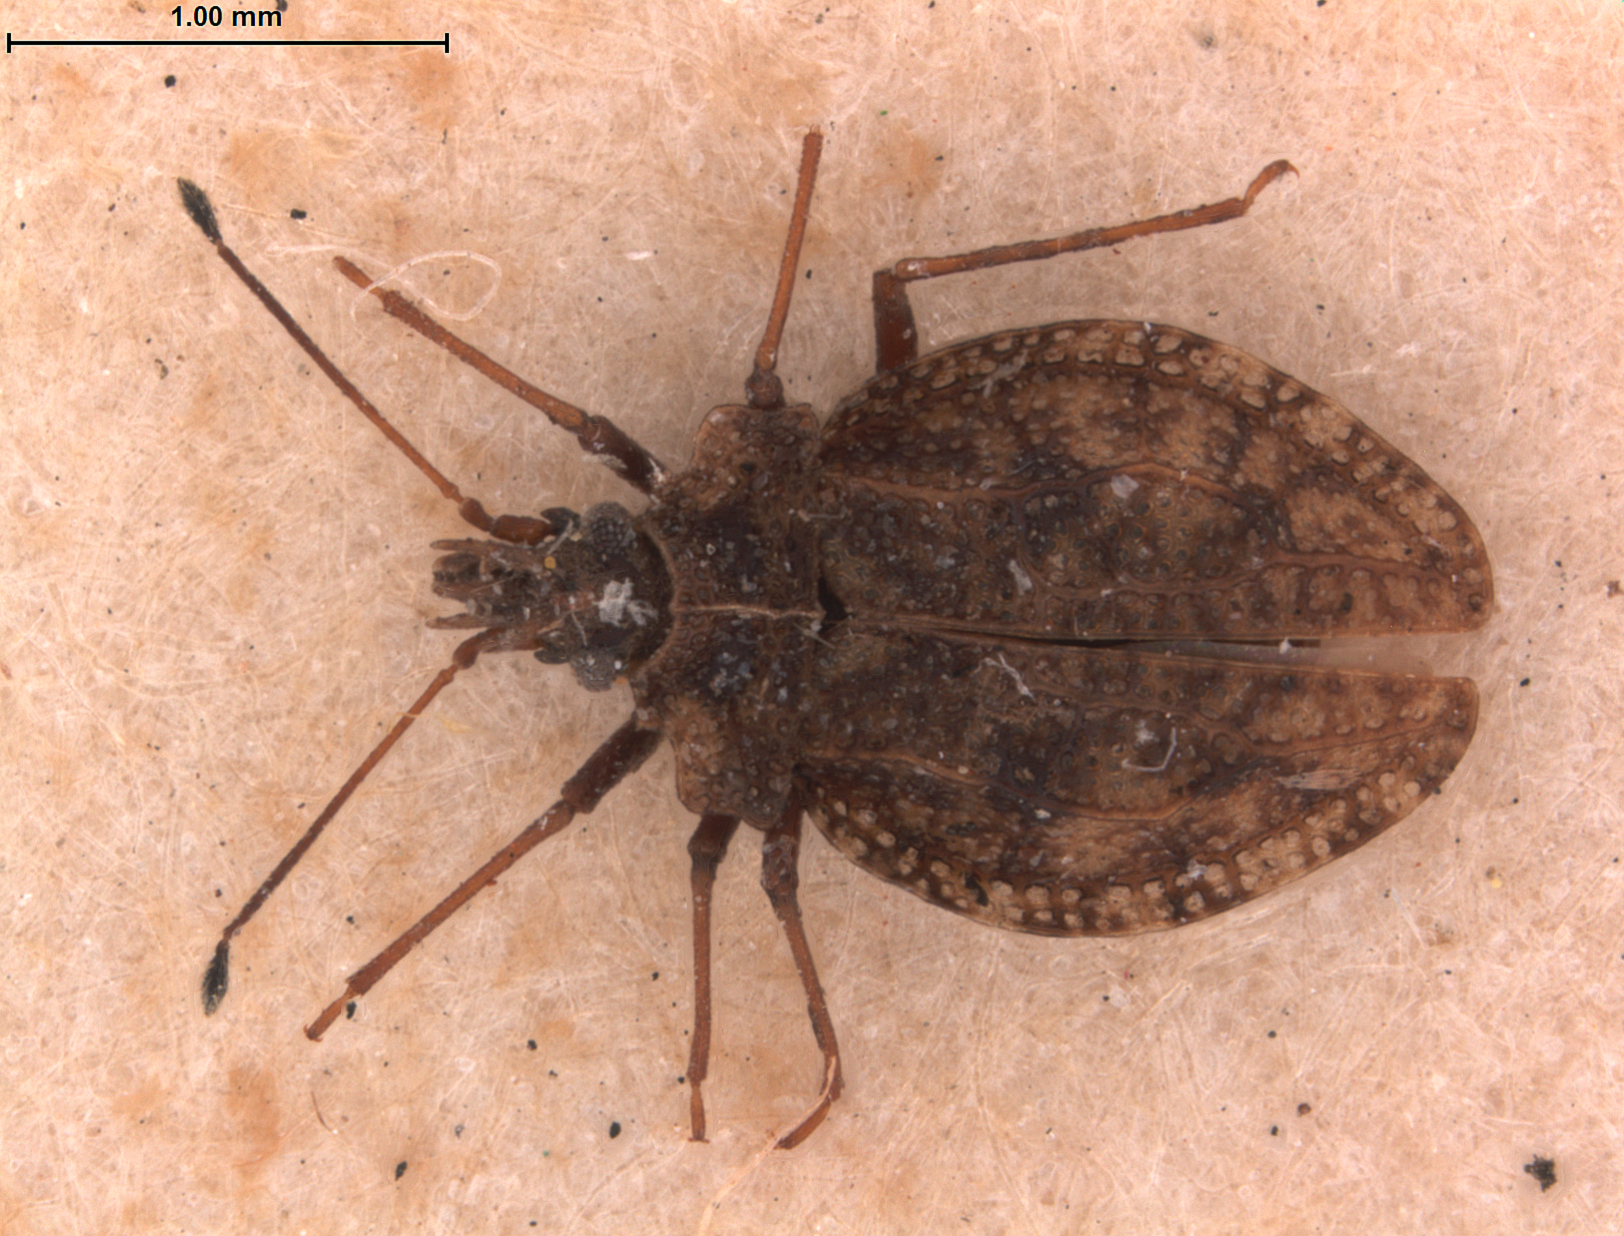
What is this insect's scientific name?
Ulmus engaeus
